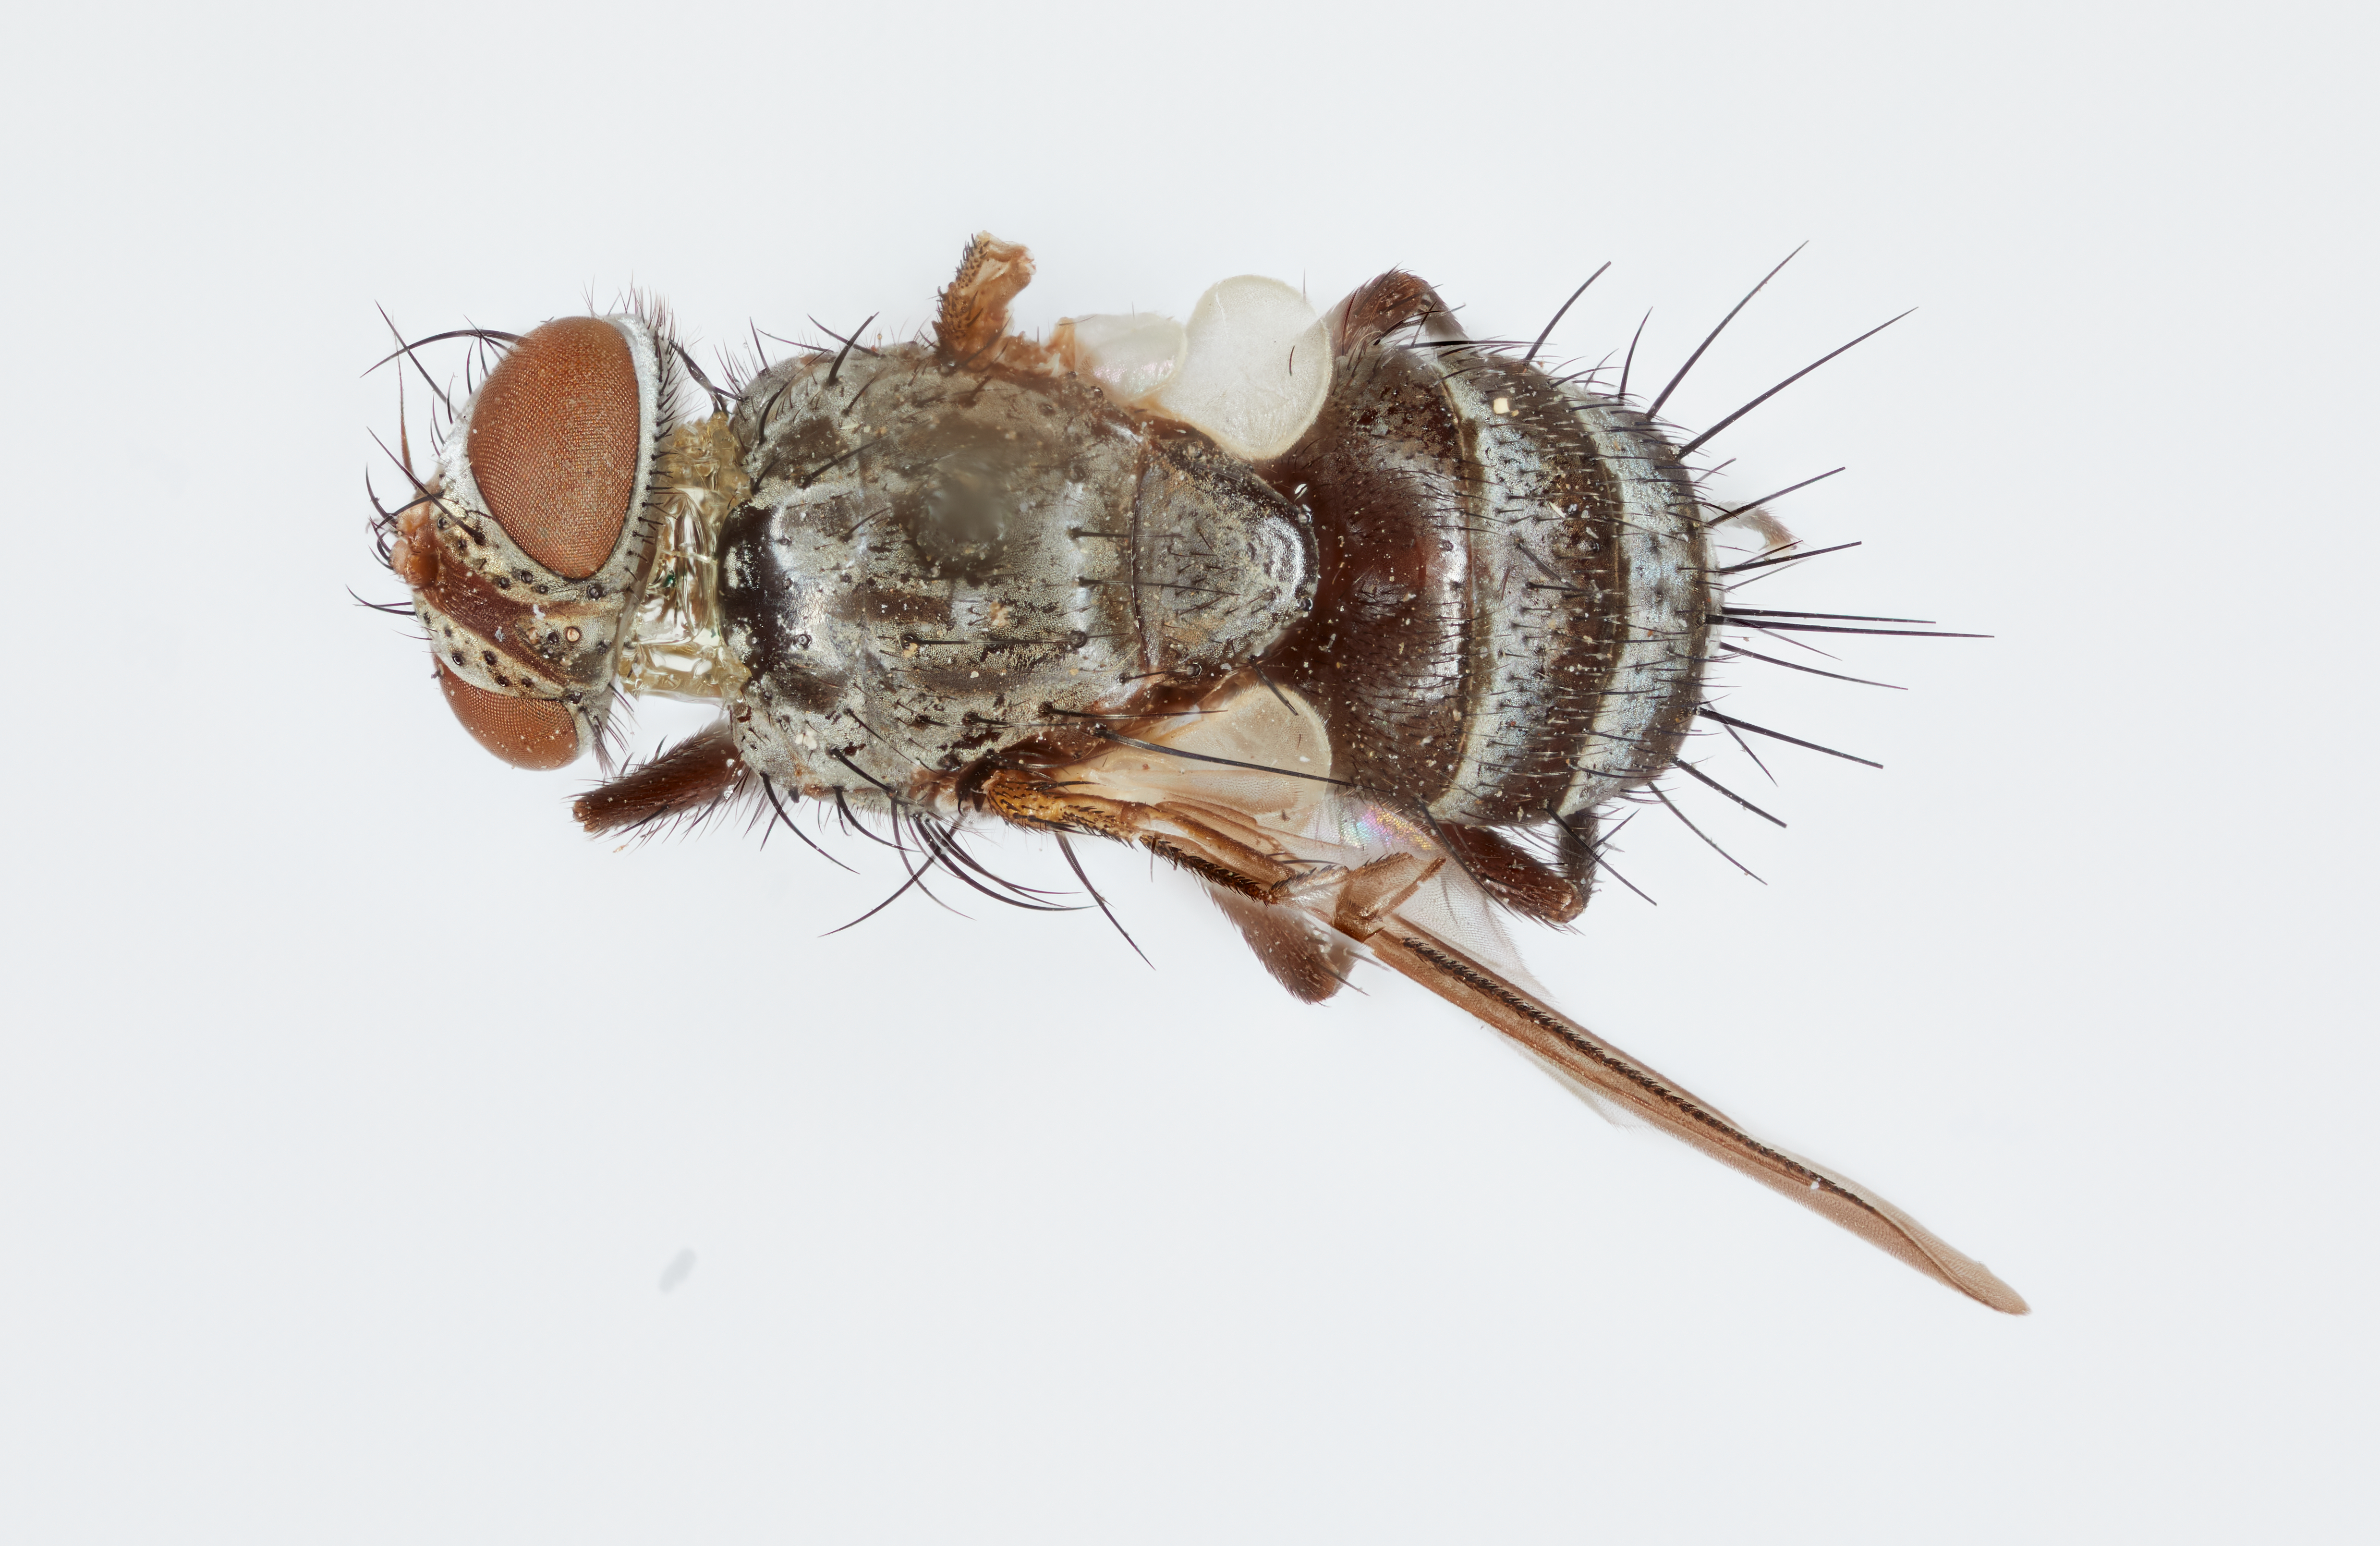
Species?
Admontia tarsalis
